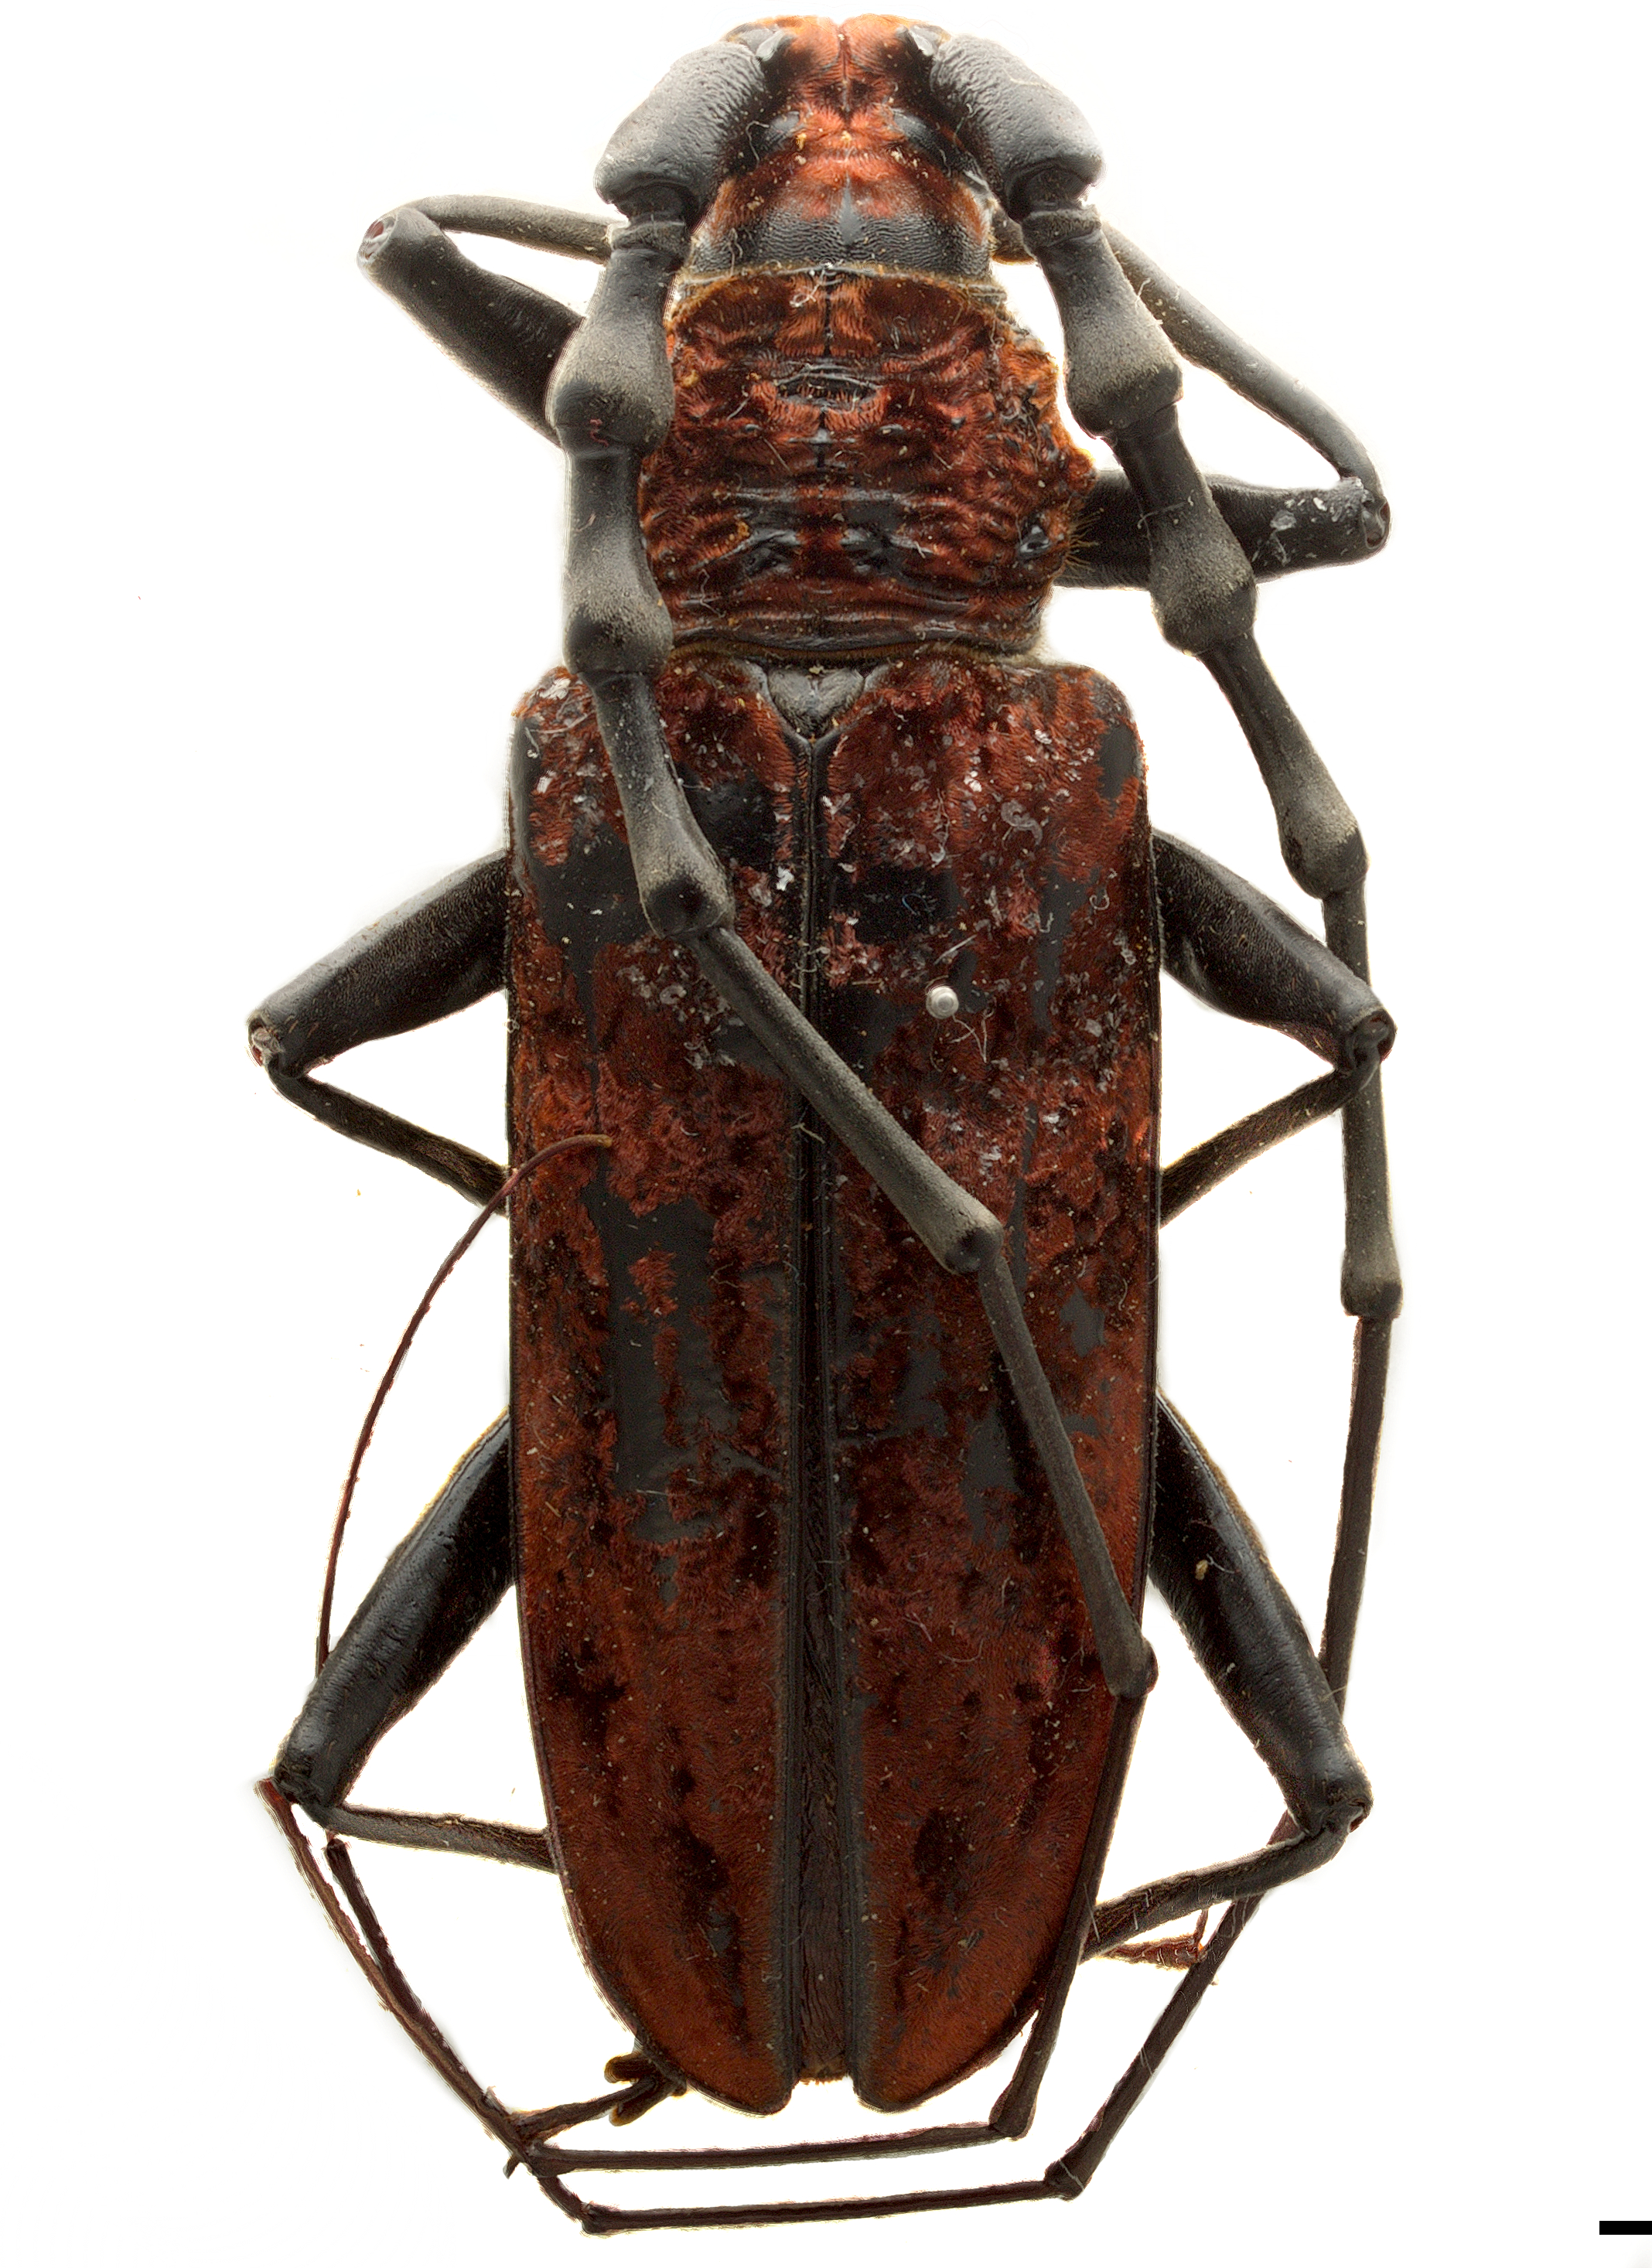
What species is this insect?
Neocerambyx oenochrous
